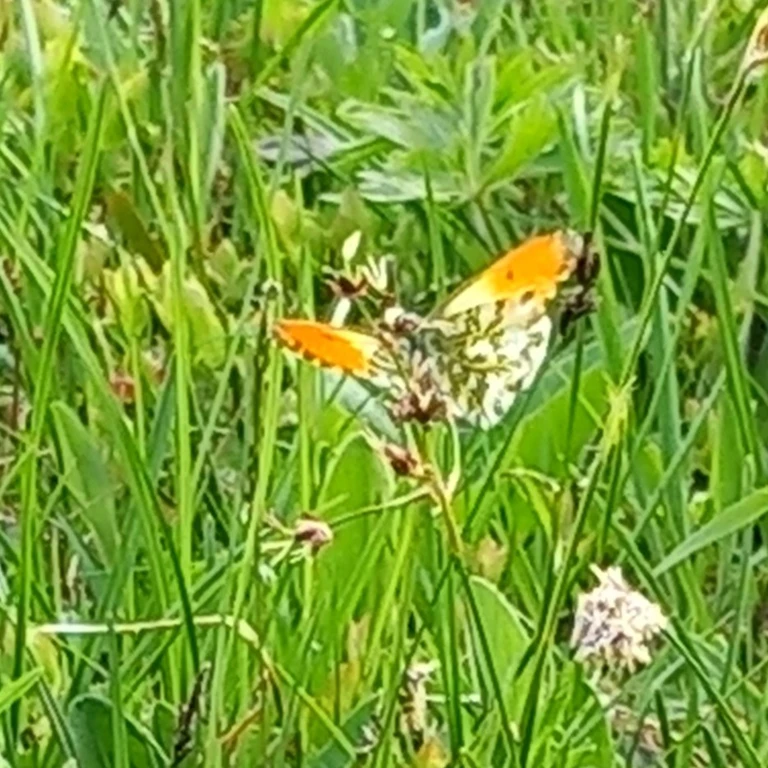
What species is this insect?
Anthocharis cardamines
